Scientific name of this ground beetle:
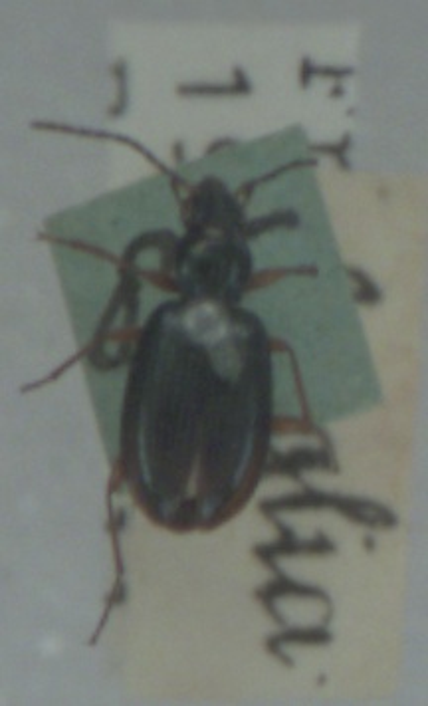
Bembidion monticola
